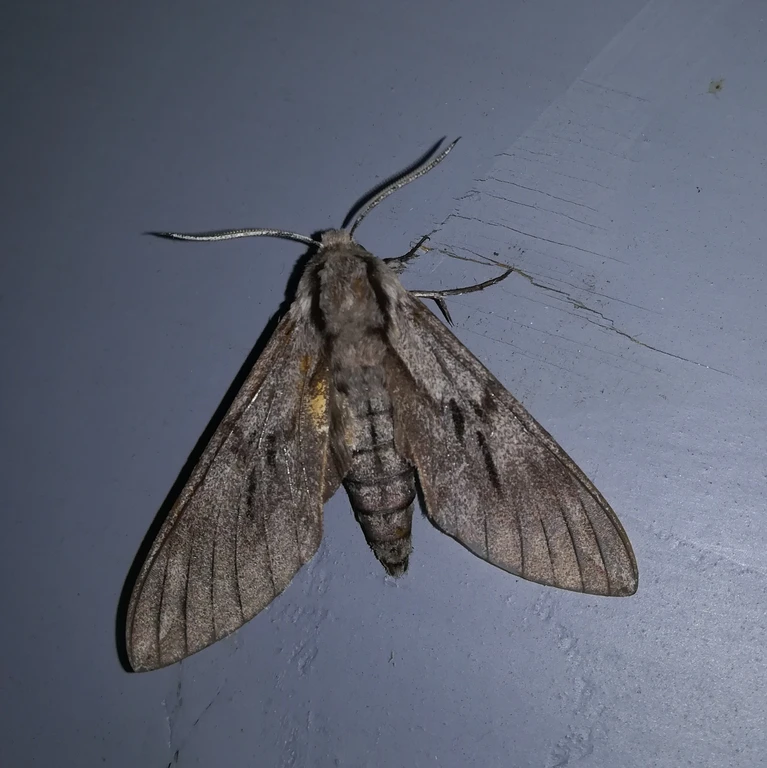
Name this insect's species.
Sphinx pinastri
